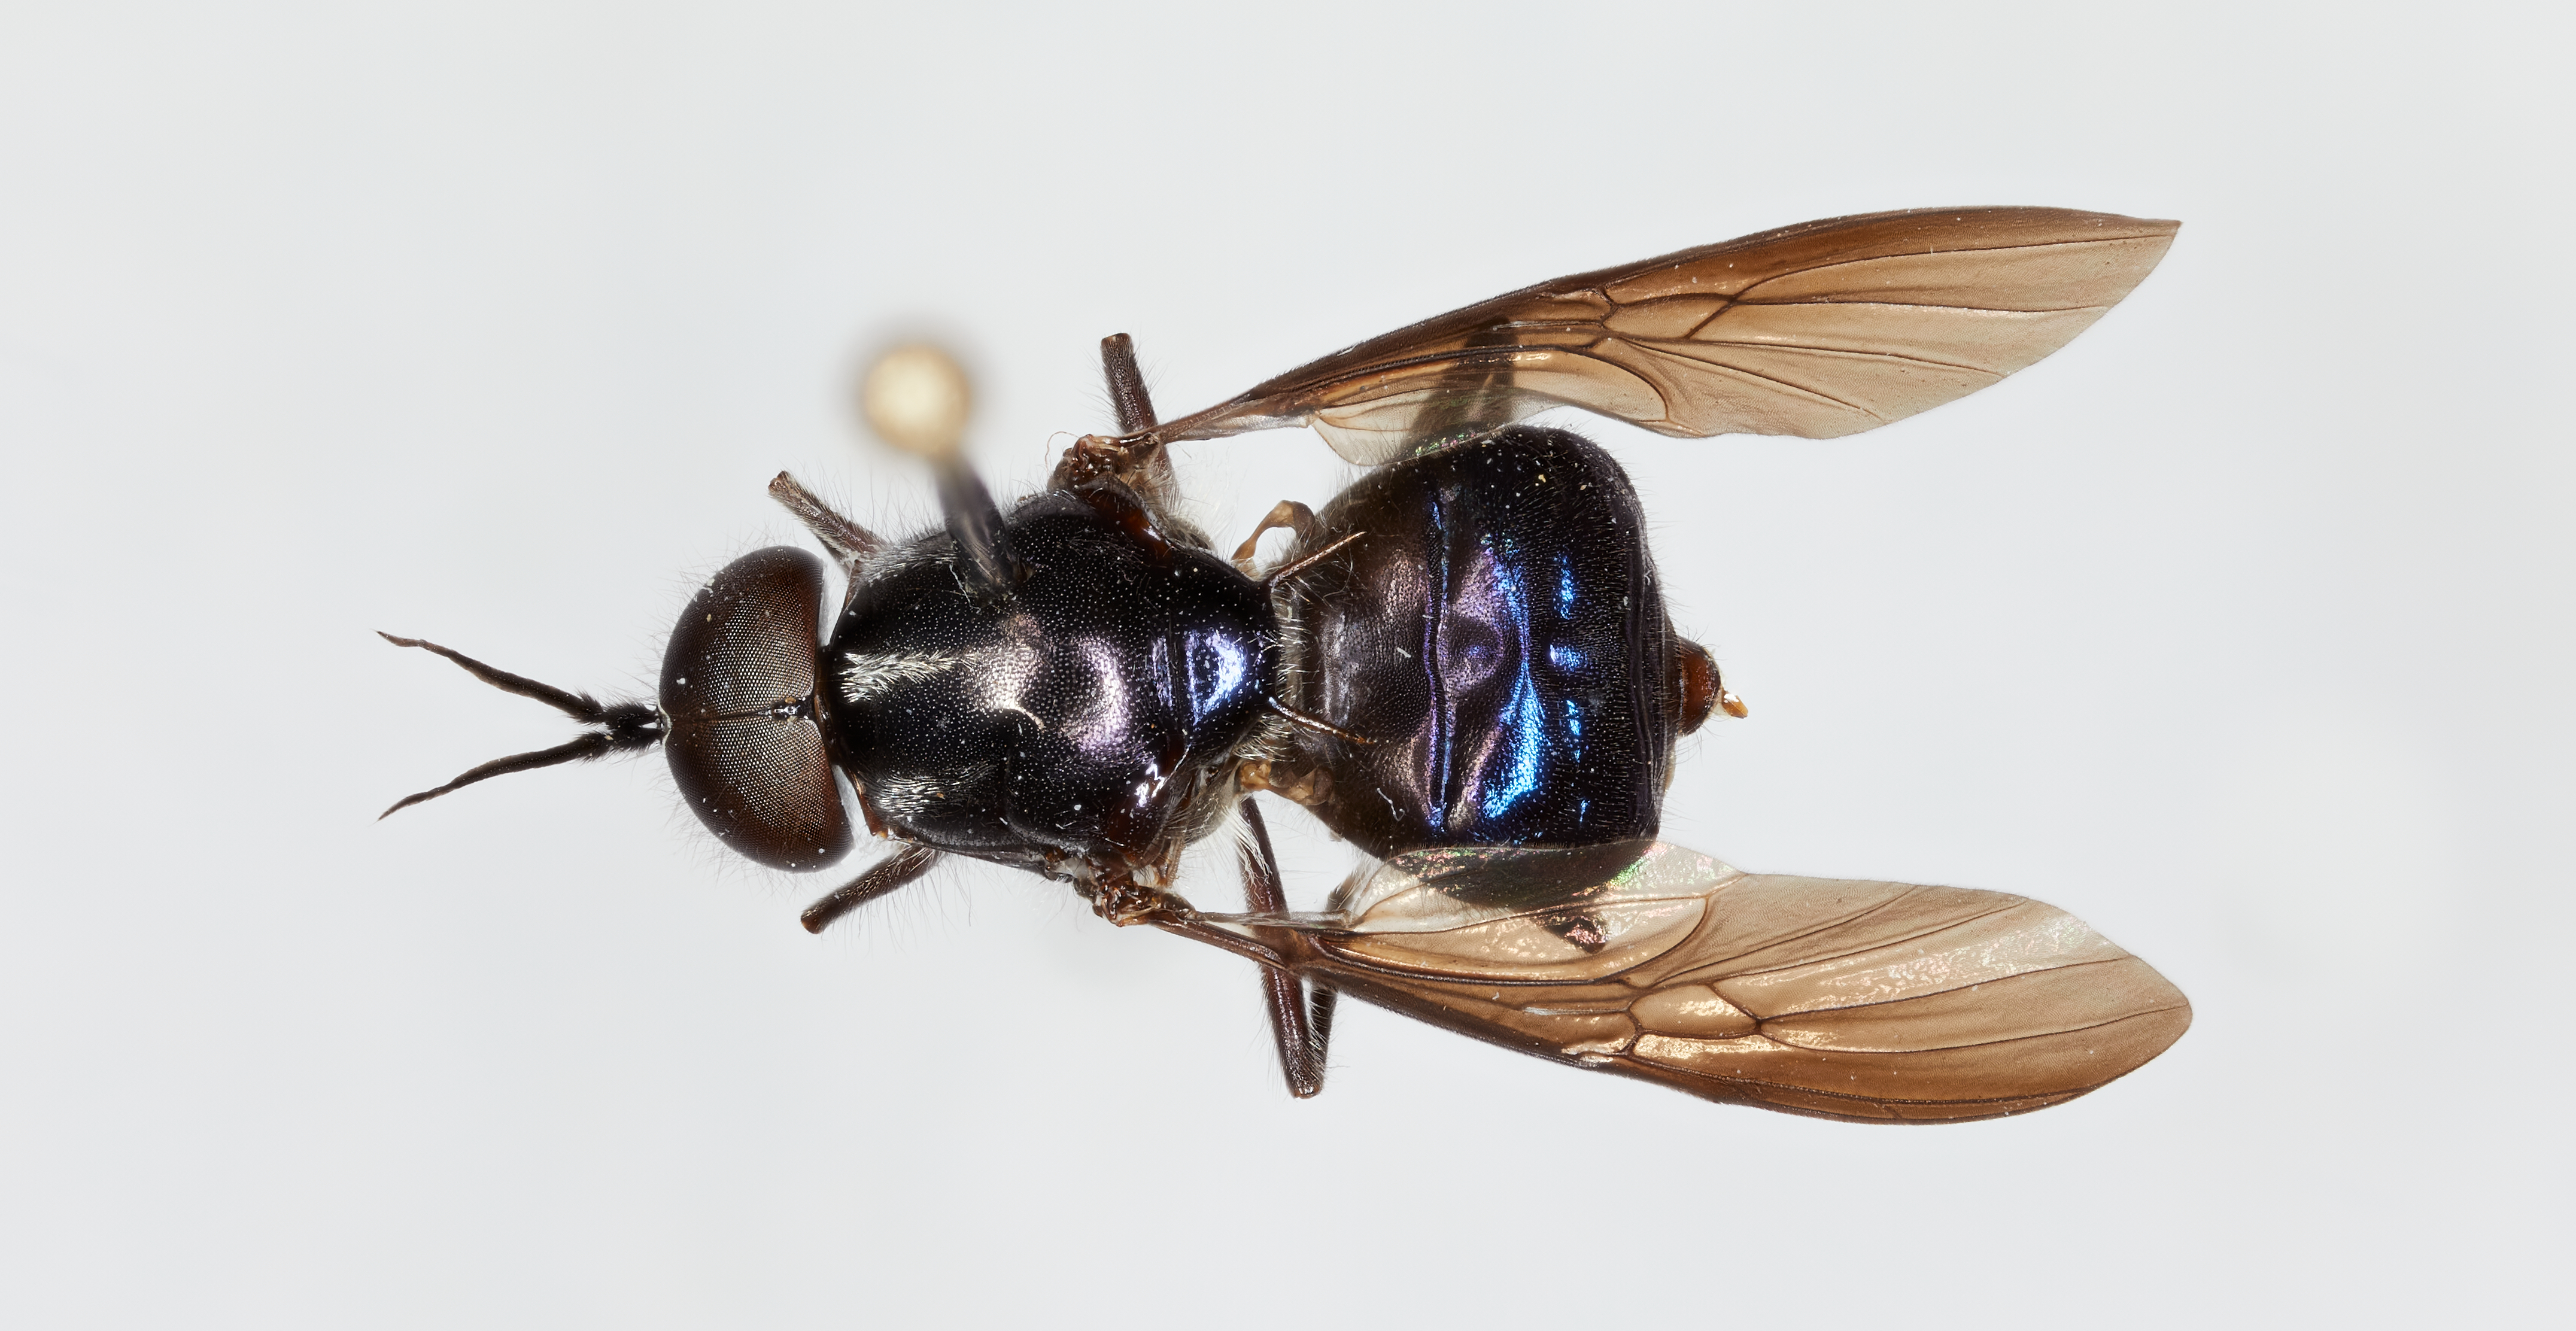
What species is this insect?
Cyphomyia baoruco
